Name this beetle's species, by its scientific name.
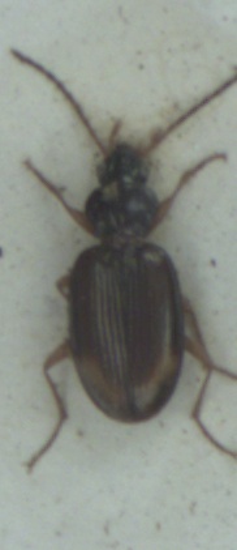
Bembidion lunatum
